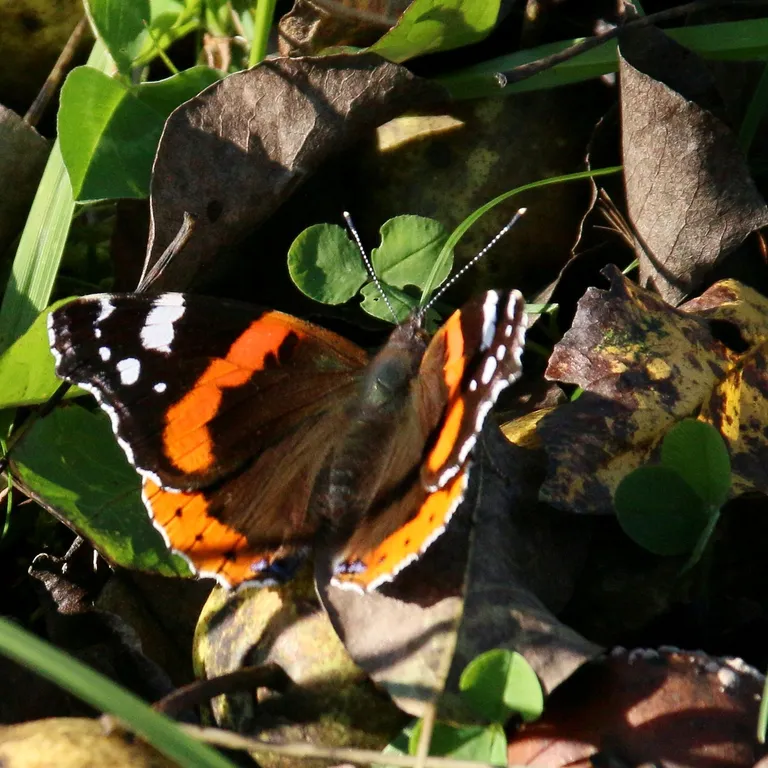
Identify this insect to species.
Vanessa atalanta
